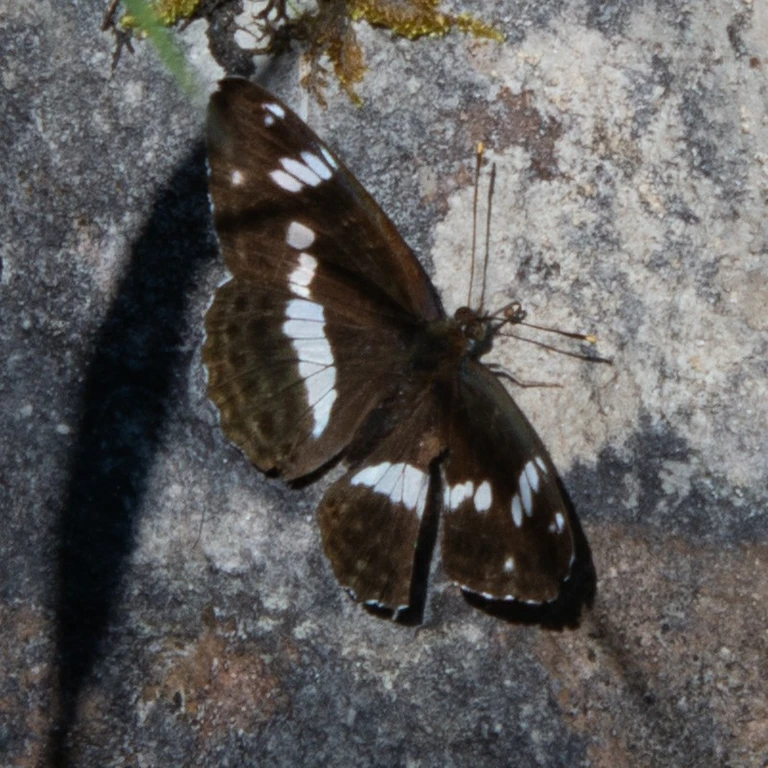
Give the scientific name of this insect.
Limenitis camilla (also Ladoga camilla)
